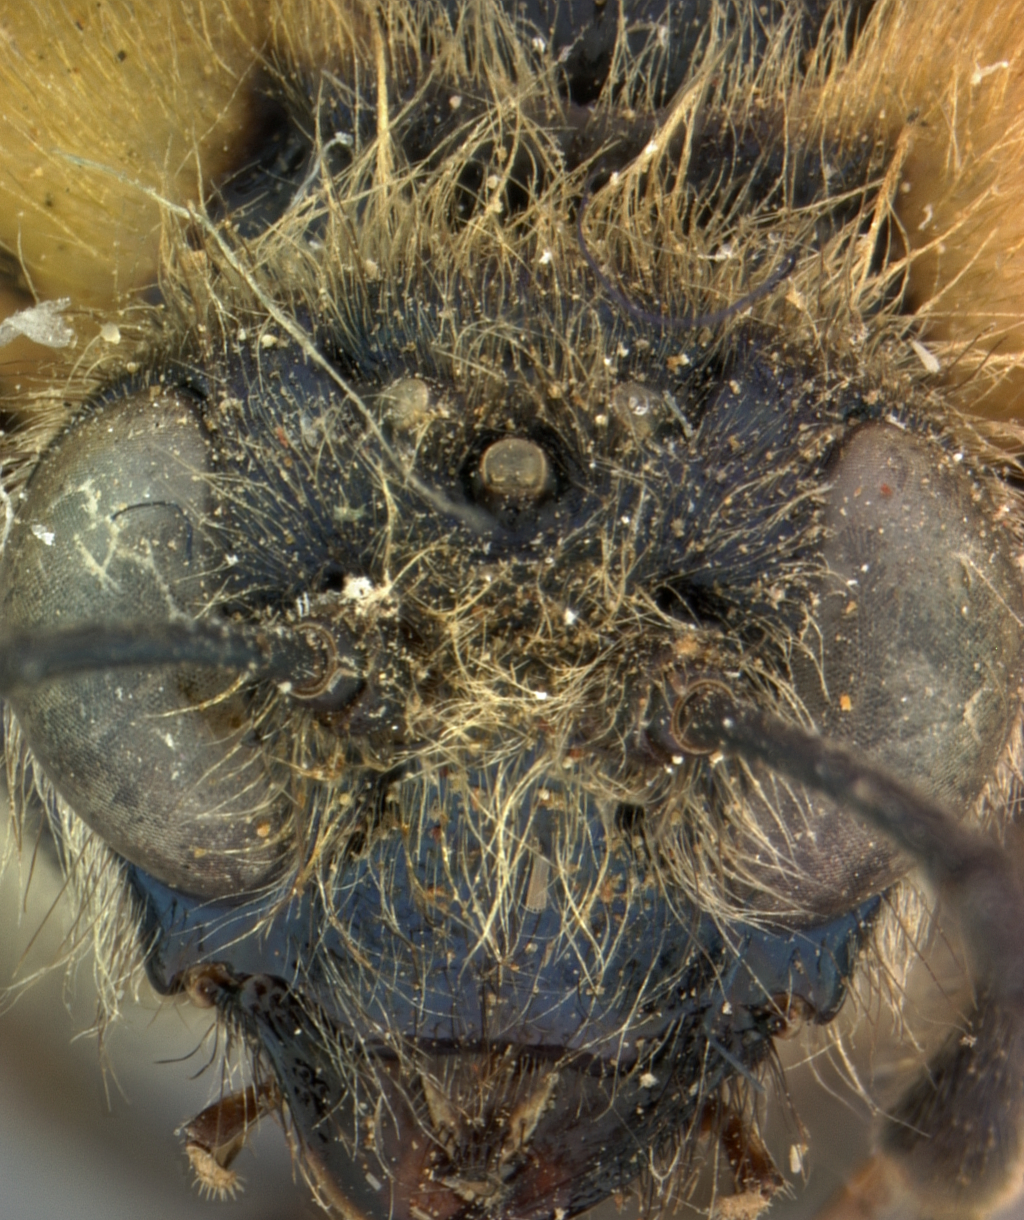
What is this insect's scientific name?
Cimbex maculata
